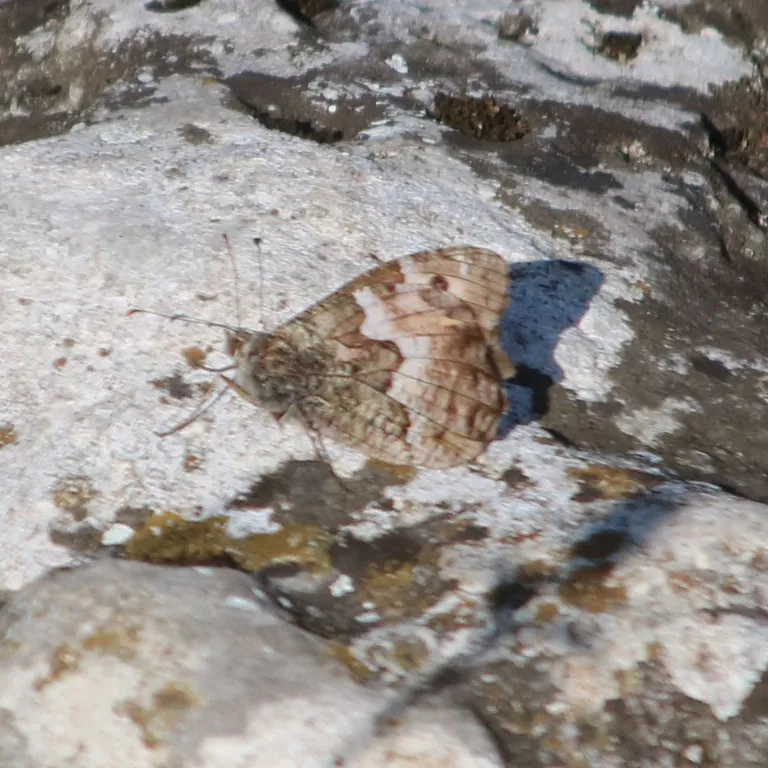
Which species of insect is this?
Hipparchia semele
